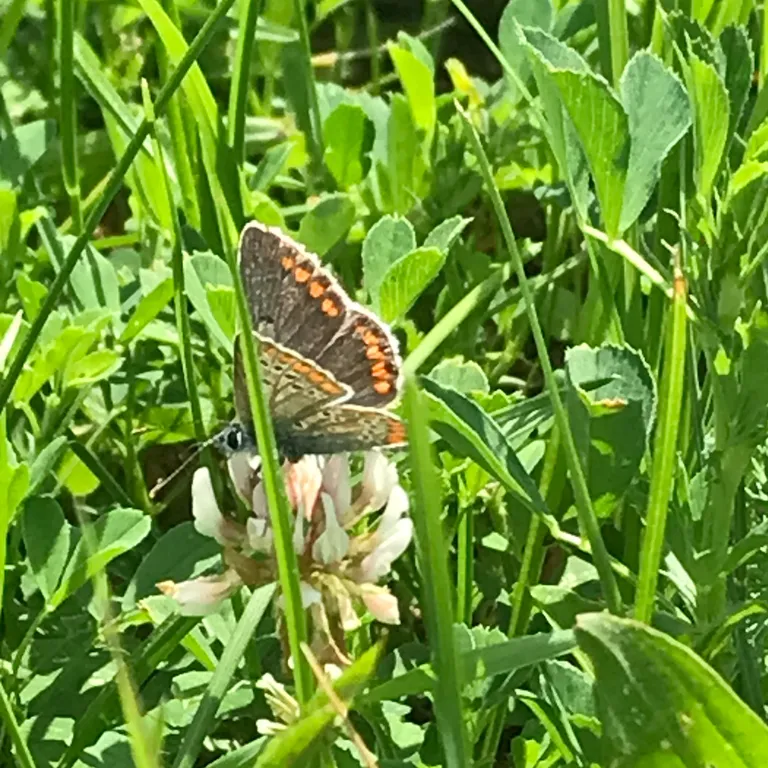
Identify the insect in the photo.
Aricia agestis/artaxerxes
